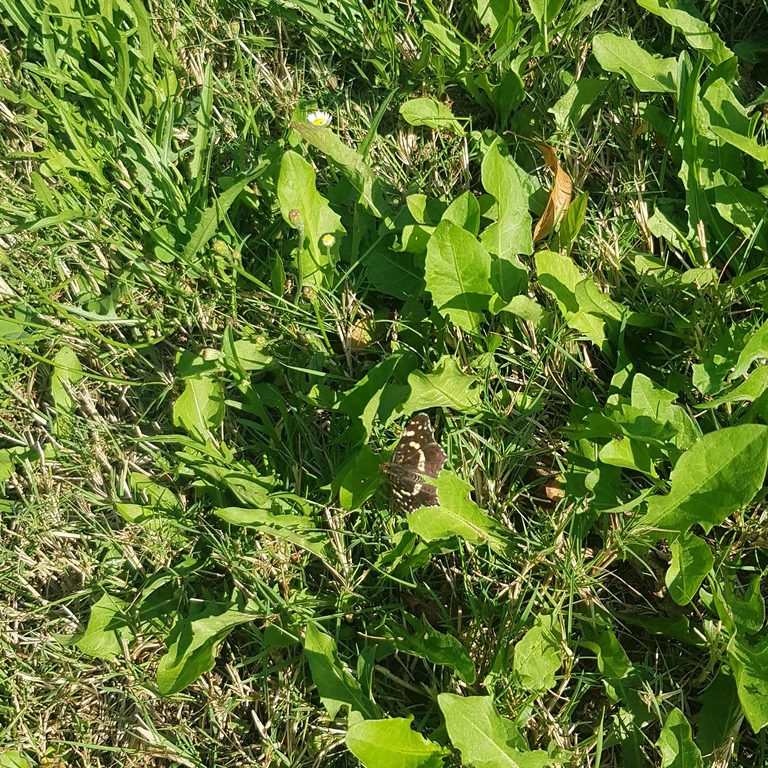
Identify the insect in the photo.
Araschnia levana
